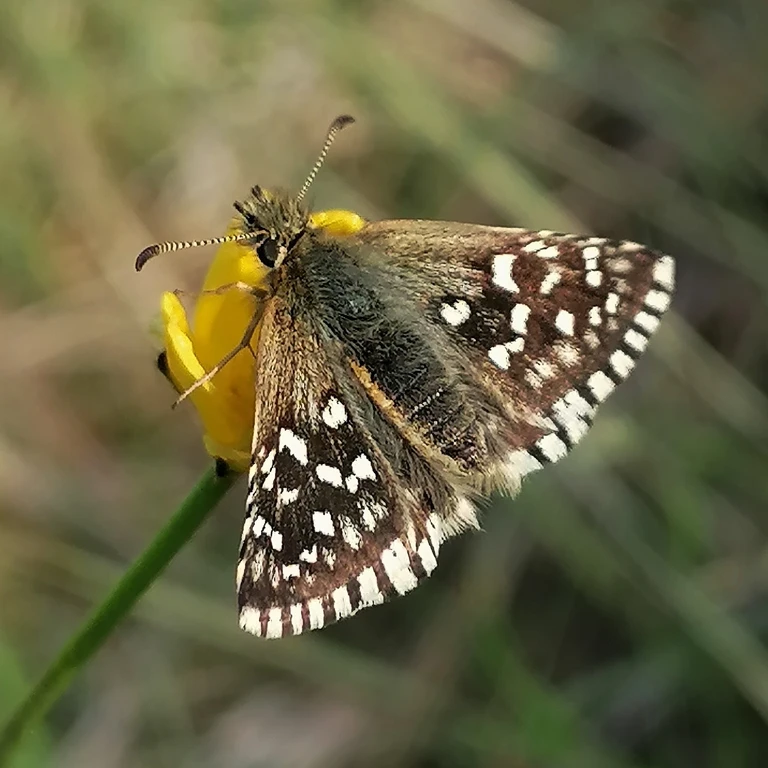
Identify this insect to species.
Pyrgus malvae
